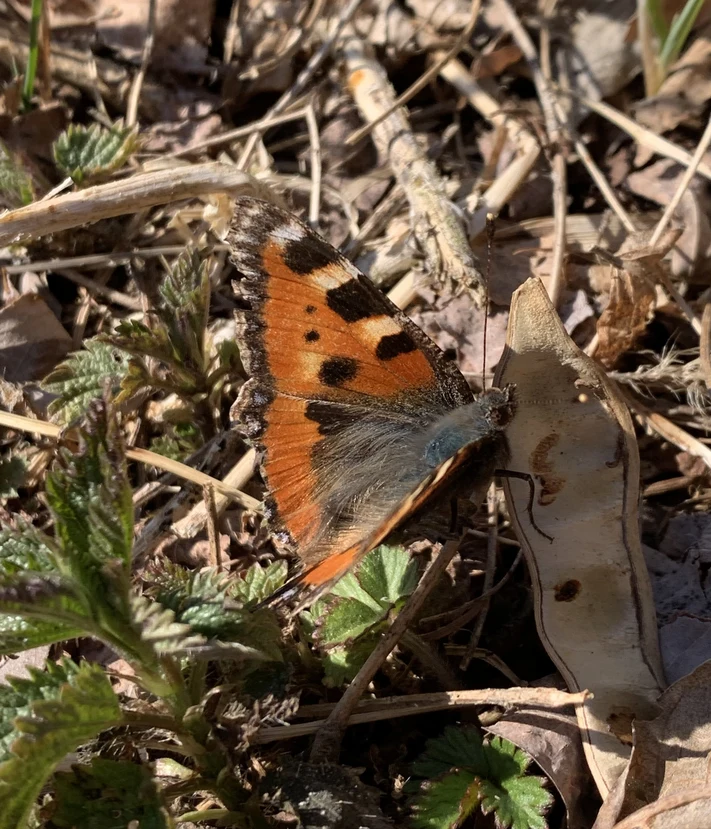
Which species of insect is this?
Aglais urticae
